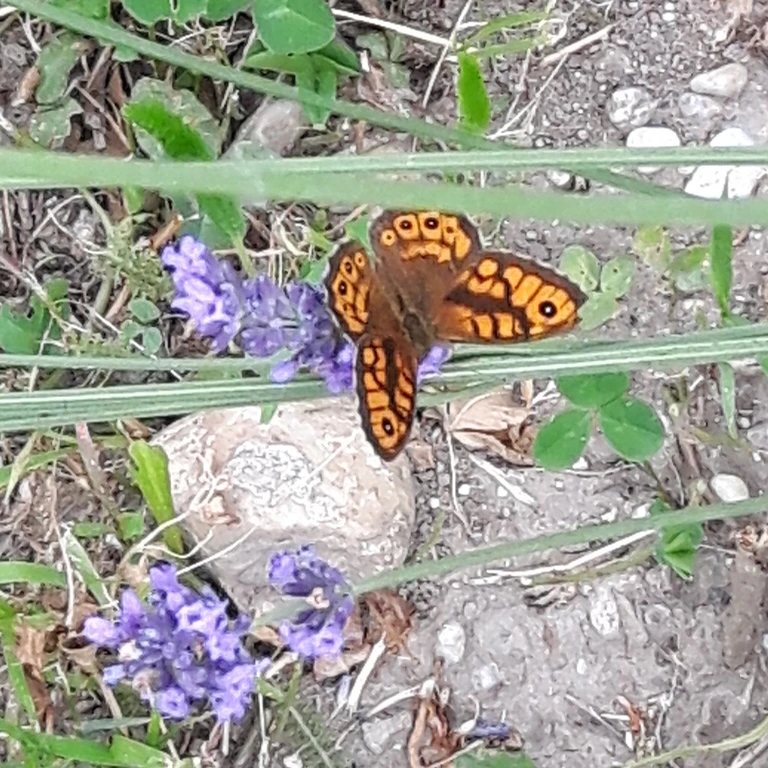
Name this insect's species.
Lasiommata megera (also Pararge megera)
